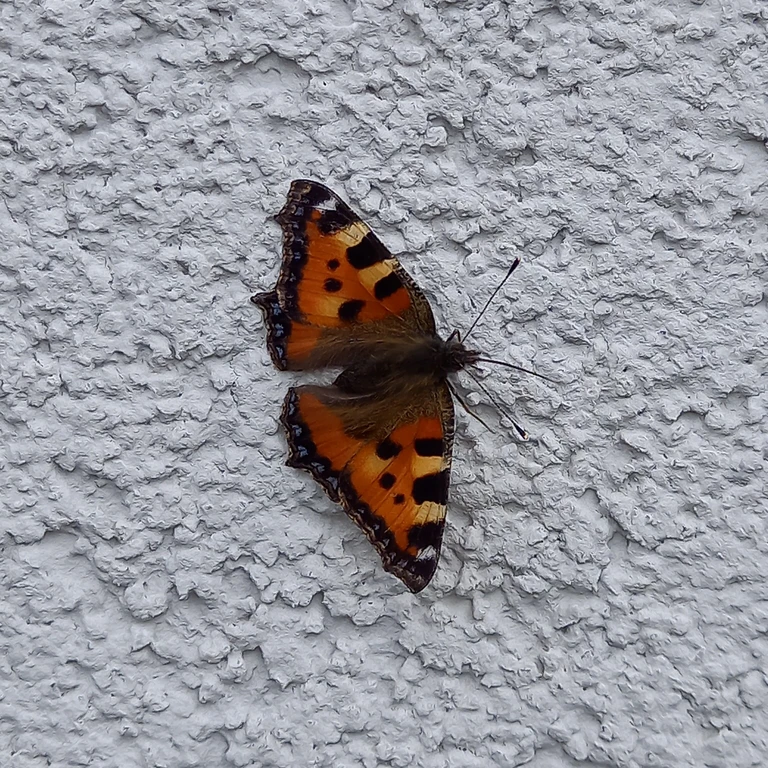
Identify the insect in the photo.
Aglais urticae
